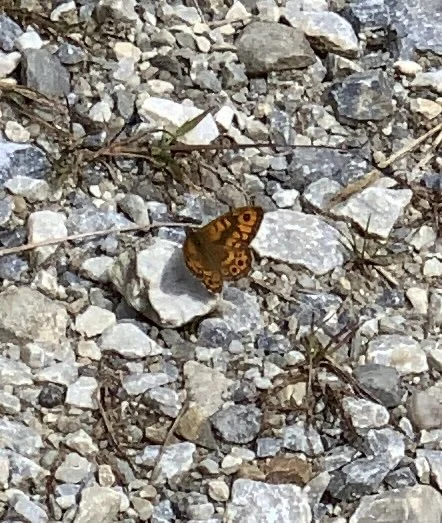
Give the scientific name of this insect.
Lasiommata megera (also Pararge megera)
